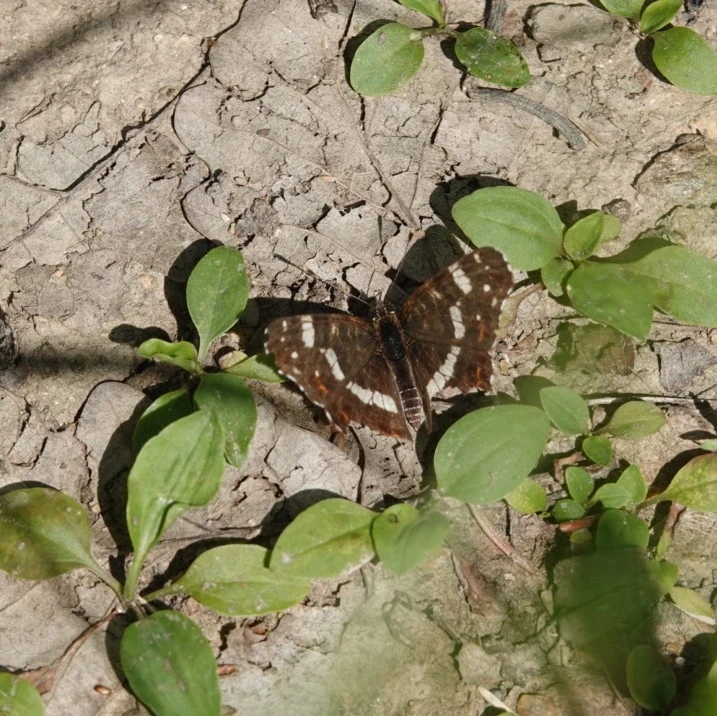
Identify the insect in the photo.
Araschnia levana
